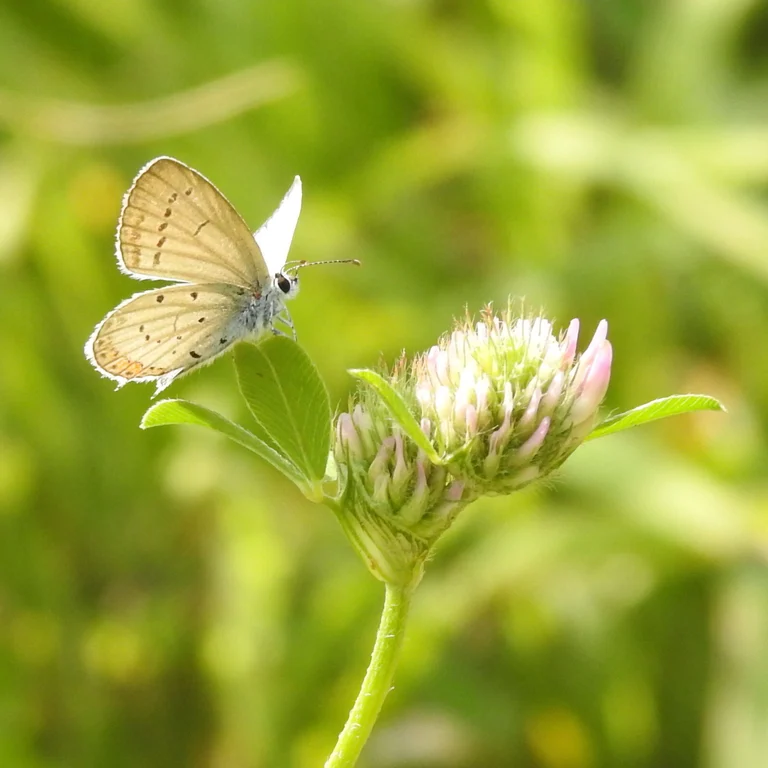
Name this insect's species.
Cupido argiades (also Elkalyce argiades)
